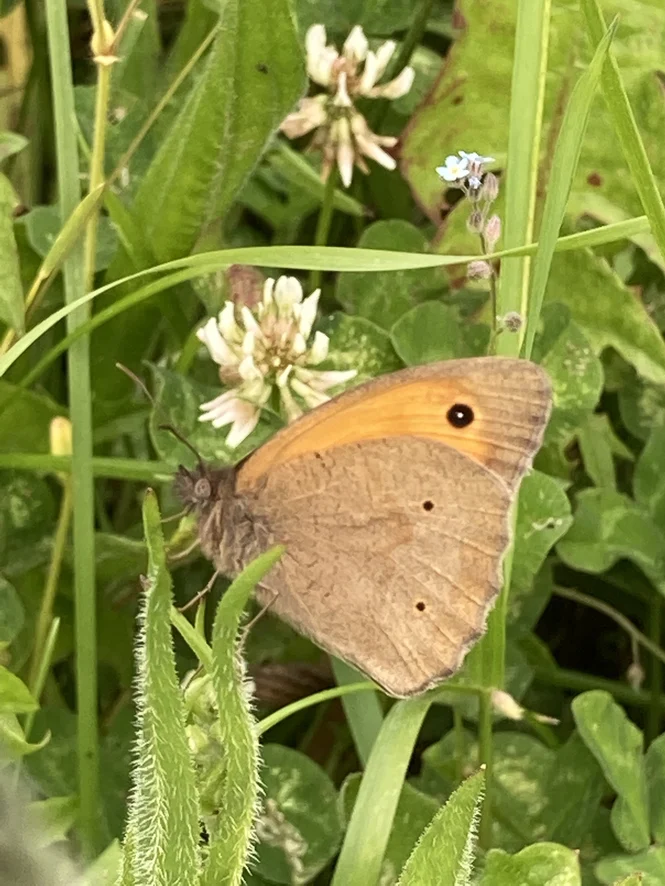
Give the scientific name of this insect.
Maniola jurtina
